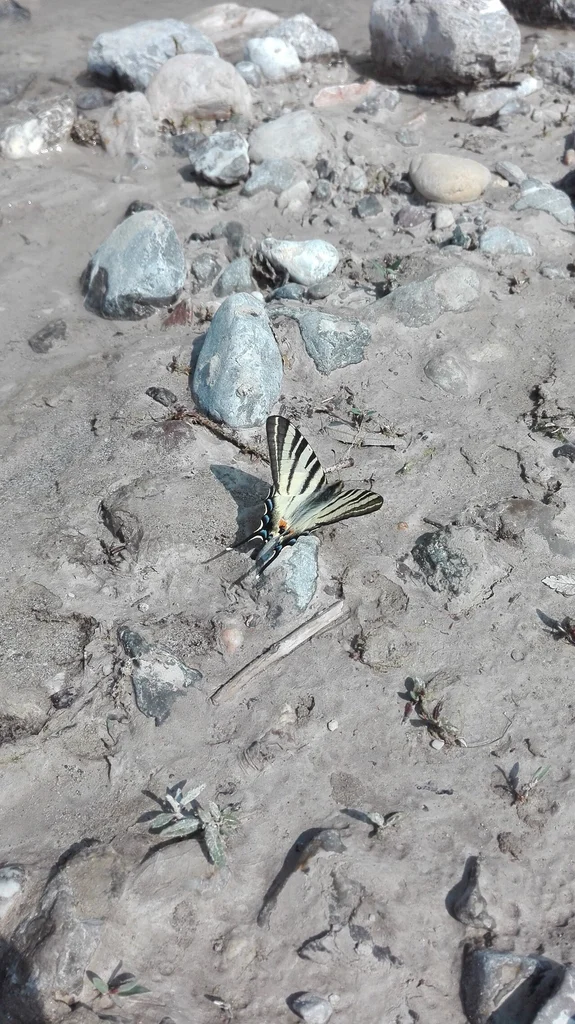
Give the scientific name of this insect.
Iphiclides podalirius
